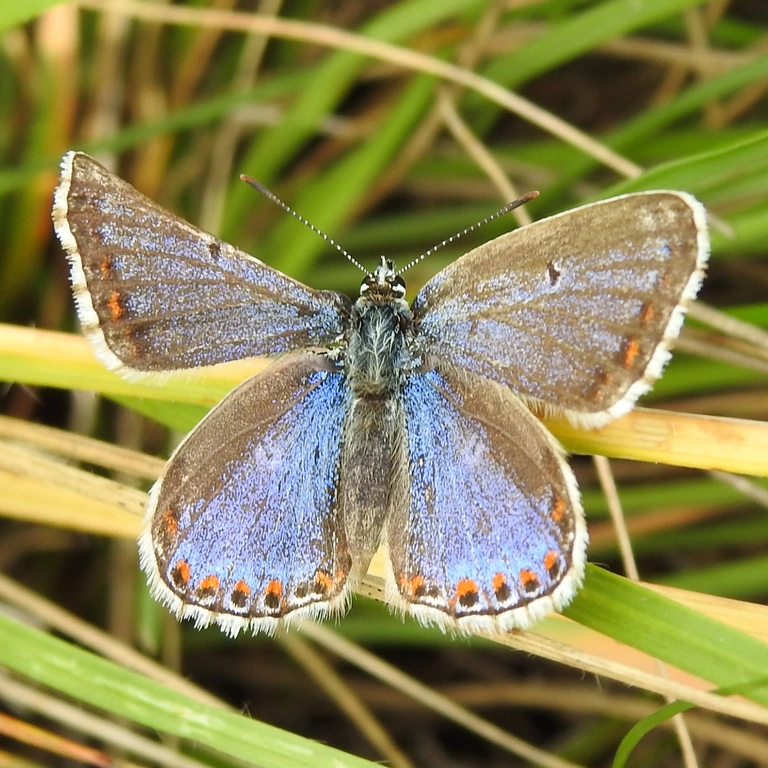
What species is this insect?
Lysandra bellargus
